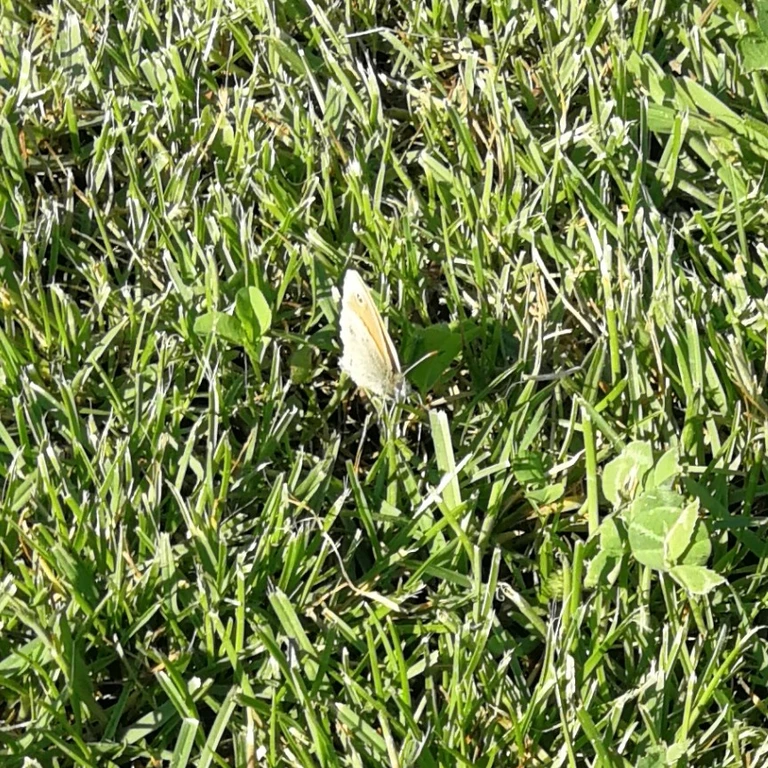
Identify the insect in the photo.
Maniola jurtina
